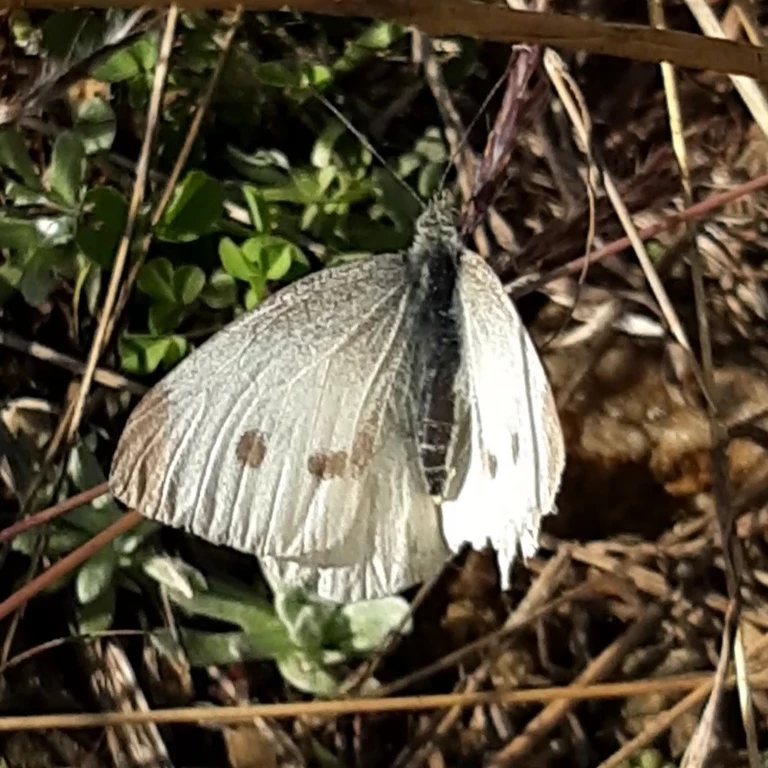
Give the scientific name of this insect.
Pieris rapae
